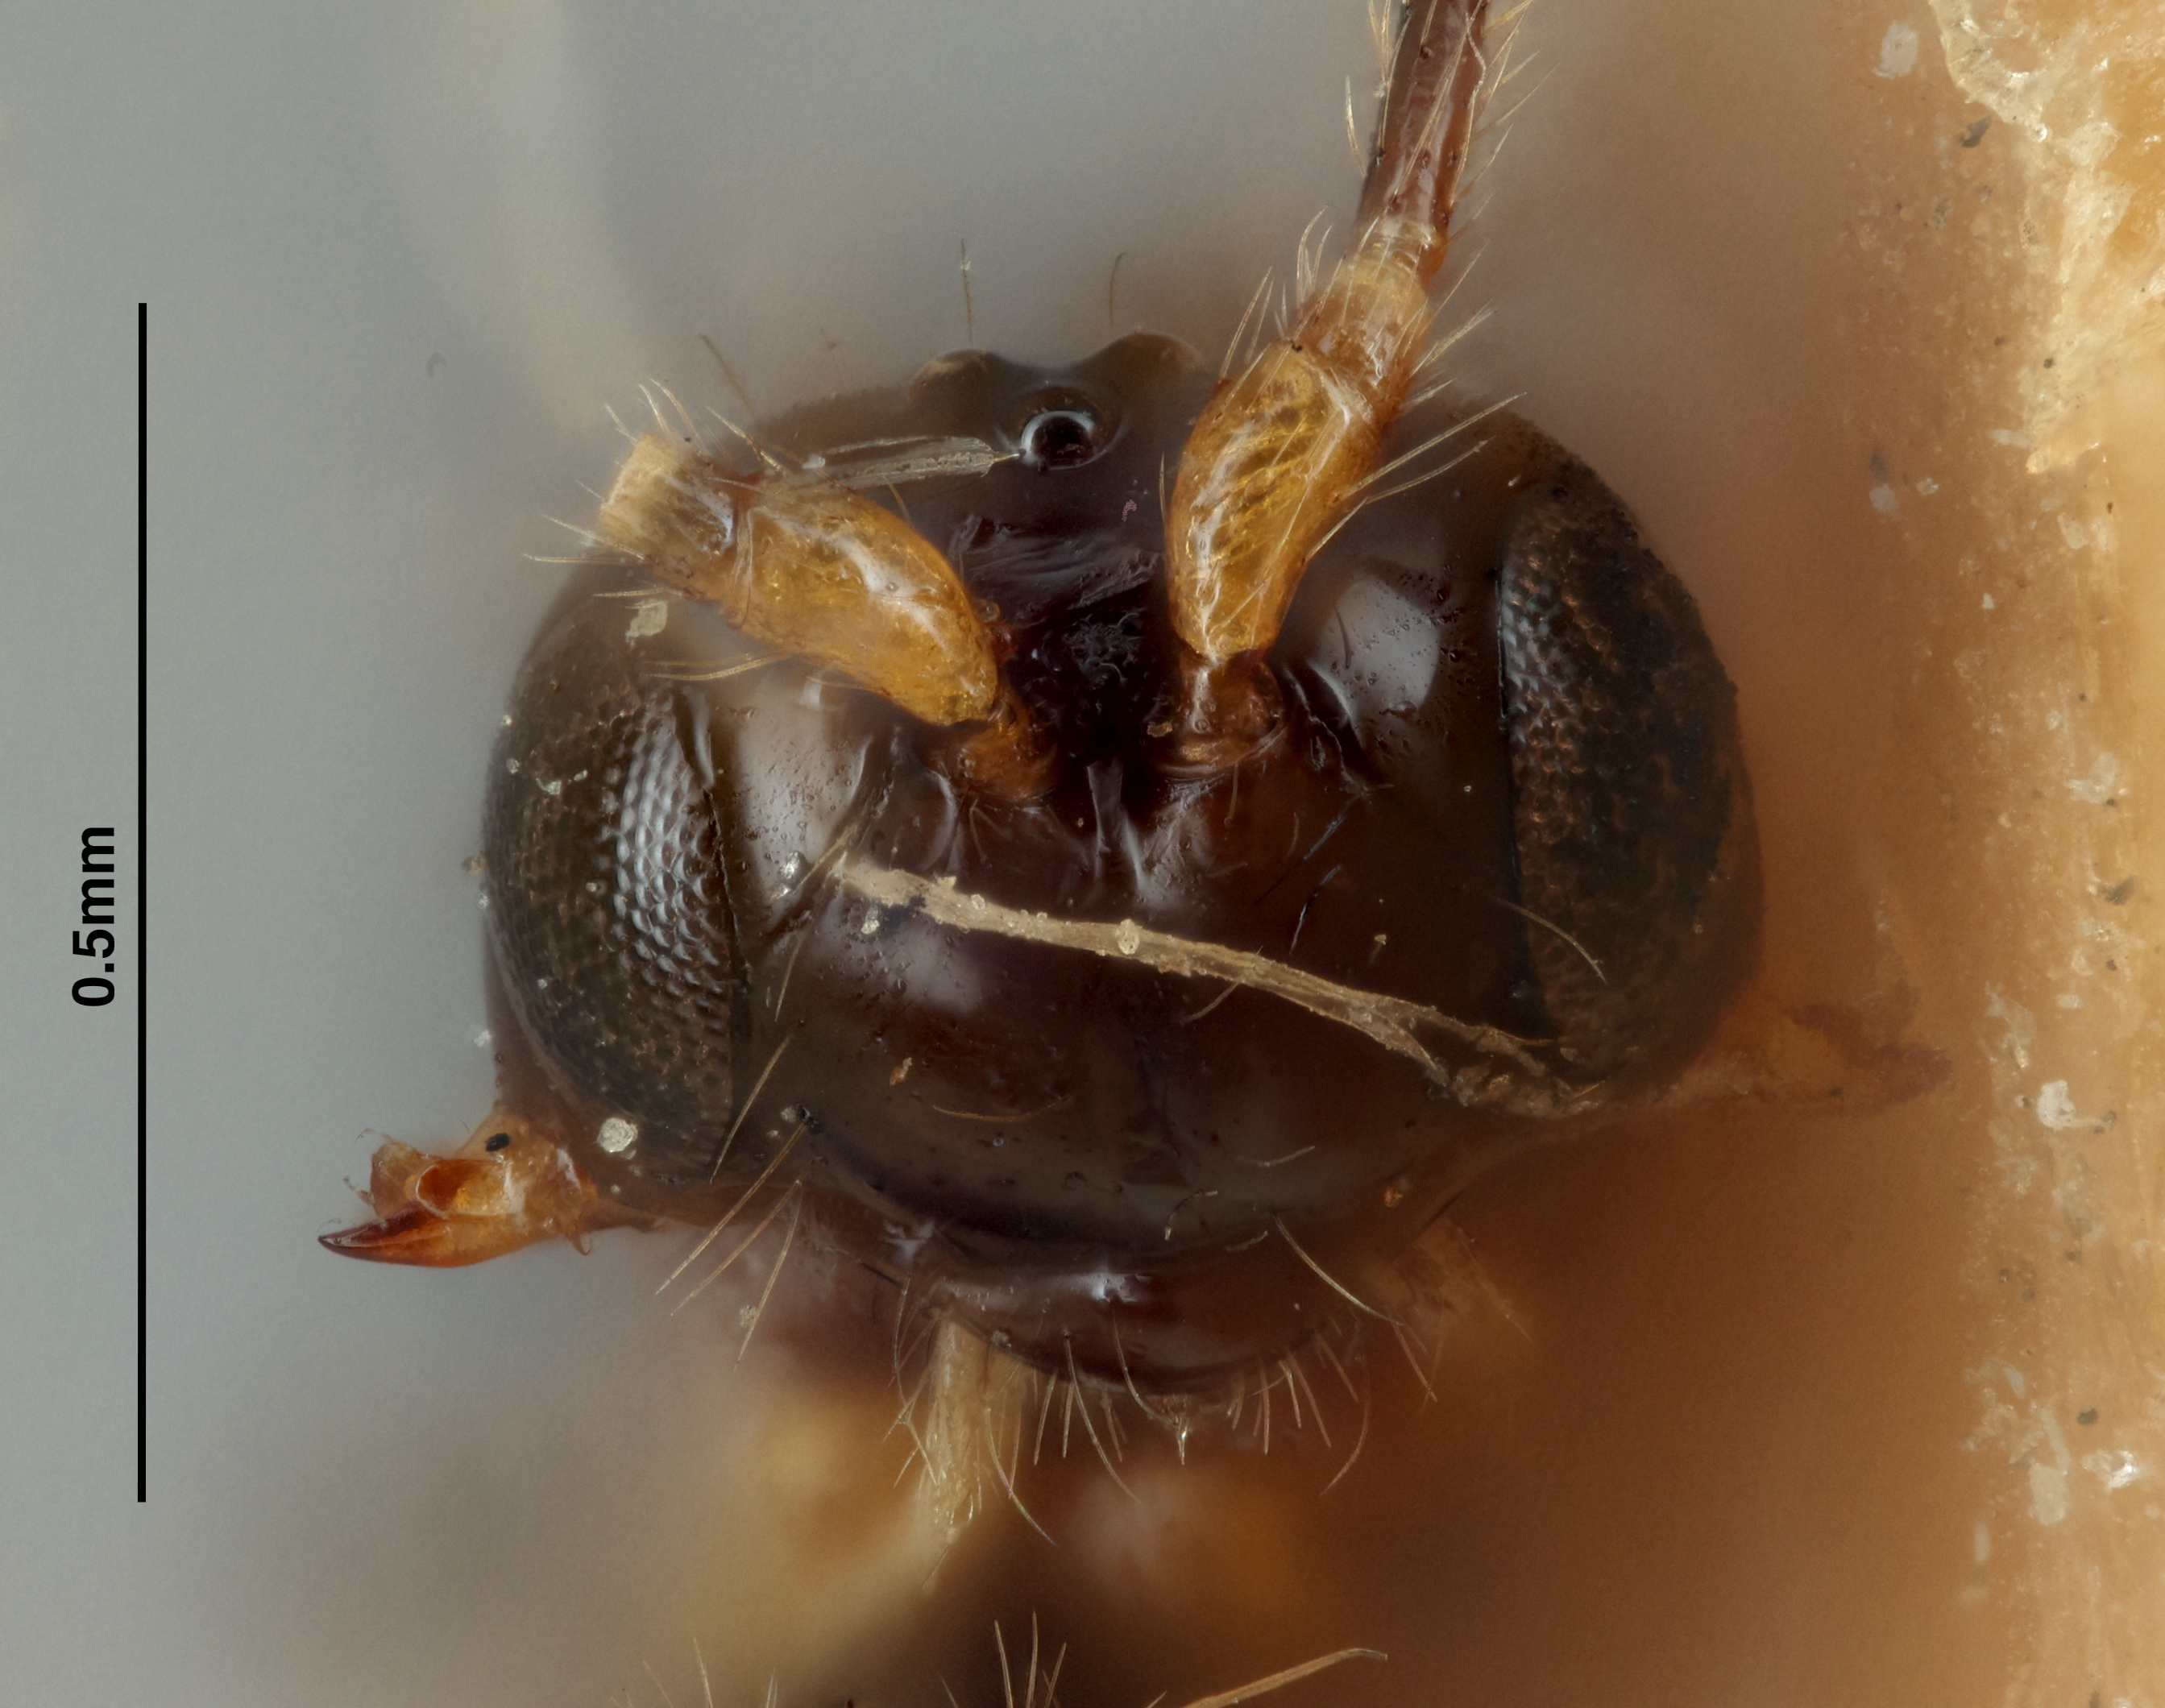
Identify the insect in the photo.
Aspilota miraculosa
